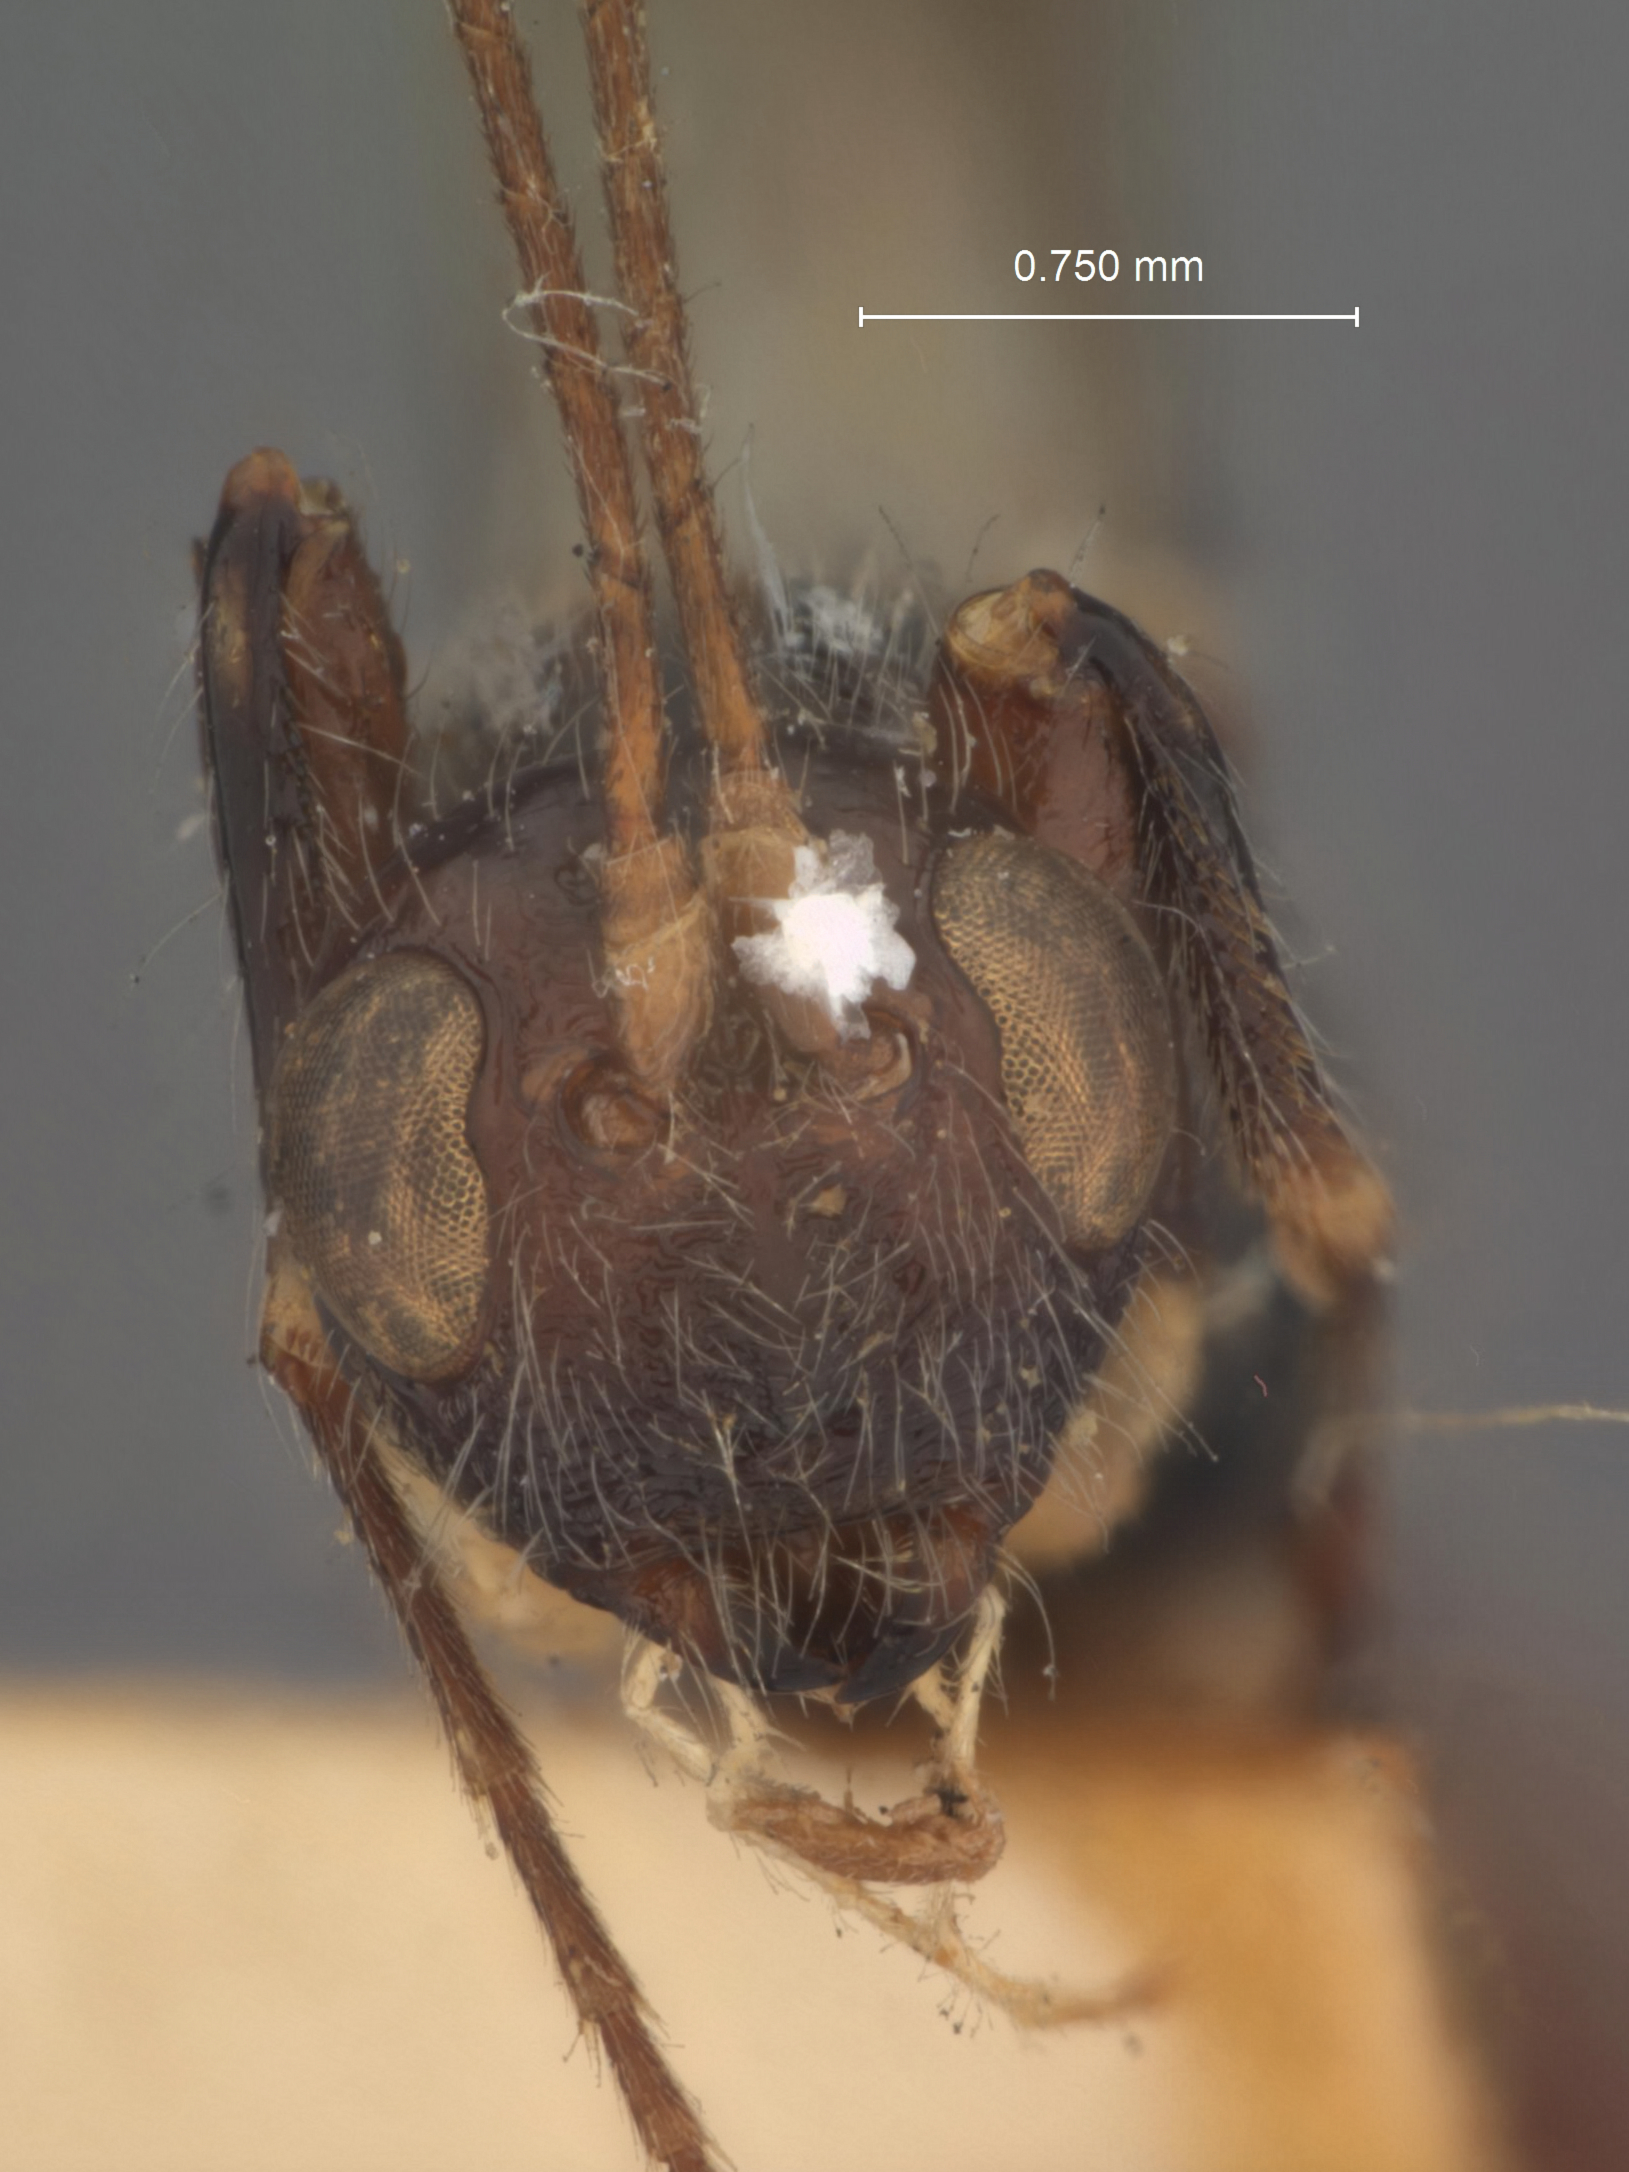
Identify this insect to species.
Spathius gentius
